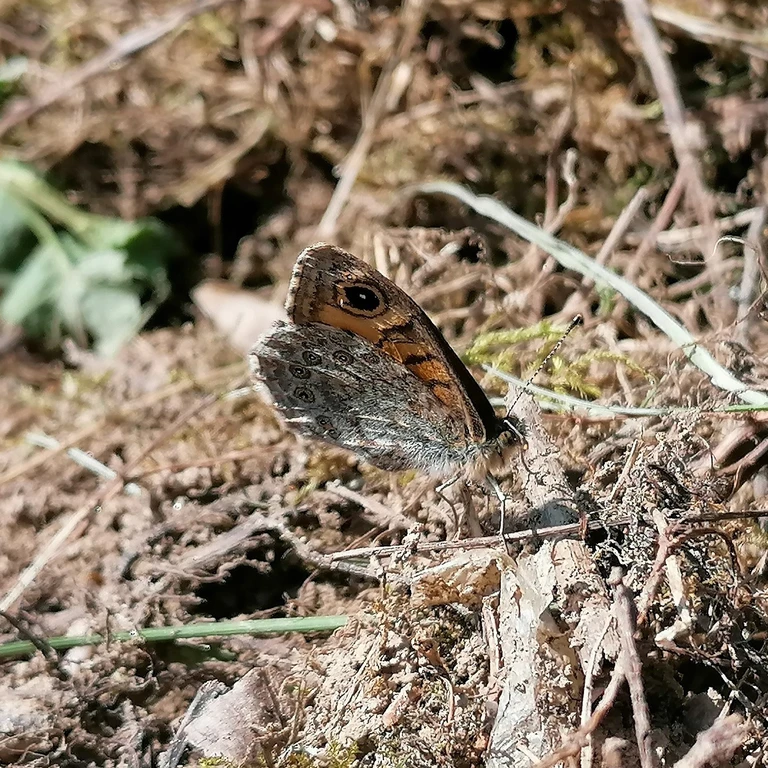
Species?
Lasiommata megera (also Pararge megera)
